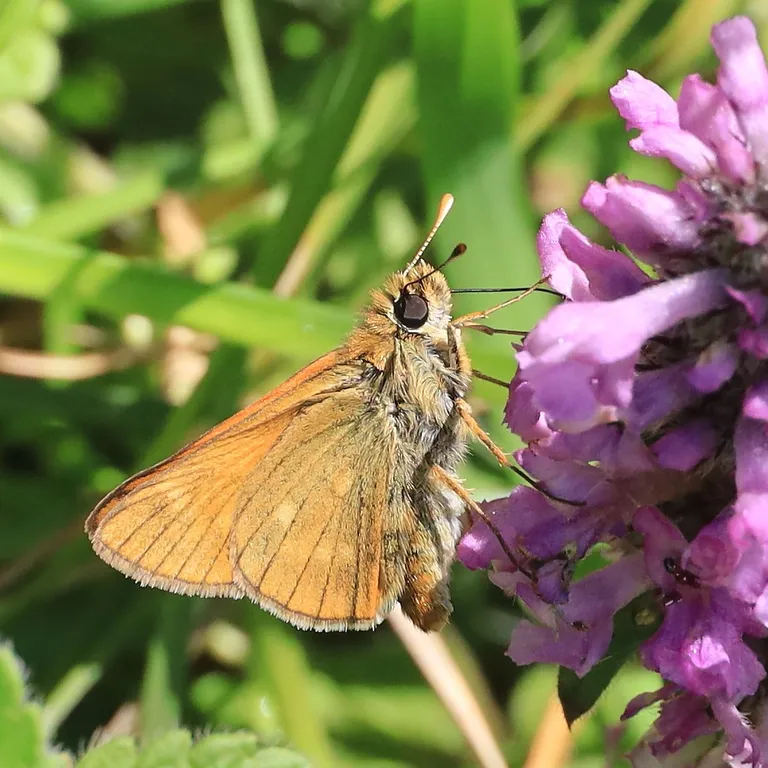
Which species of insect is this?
Ochlodes sylvanus (also Ochlodes venata)
